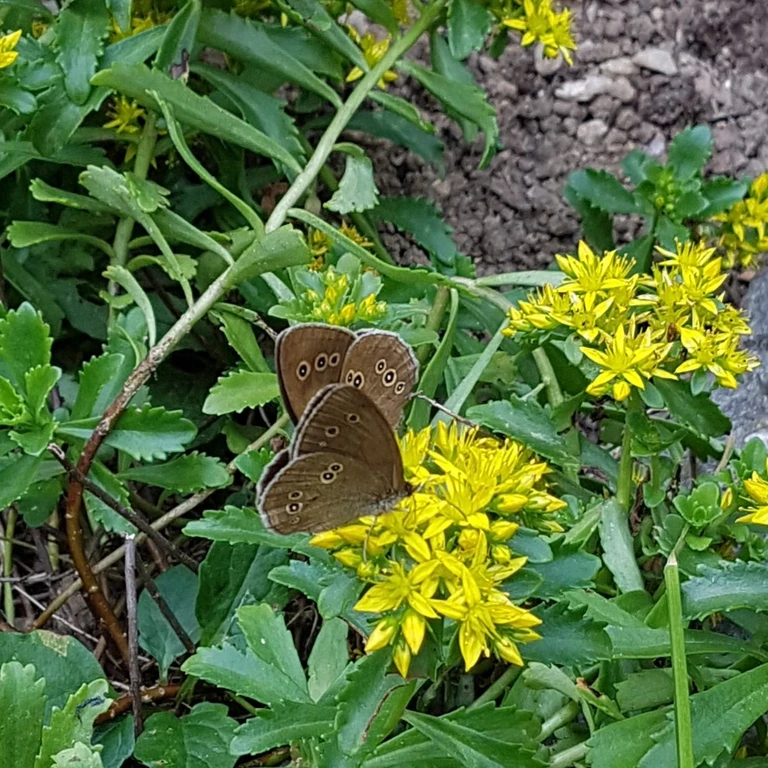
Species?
Aphantopus hyperantus
